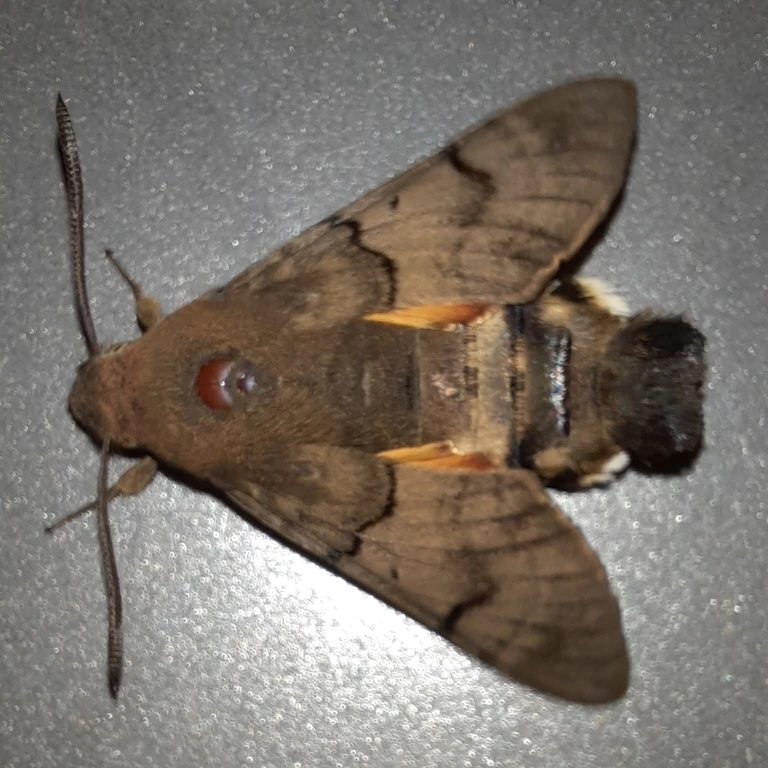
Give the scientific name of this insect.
Macroglossum stellatarum
